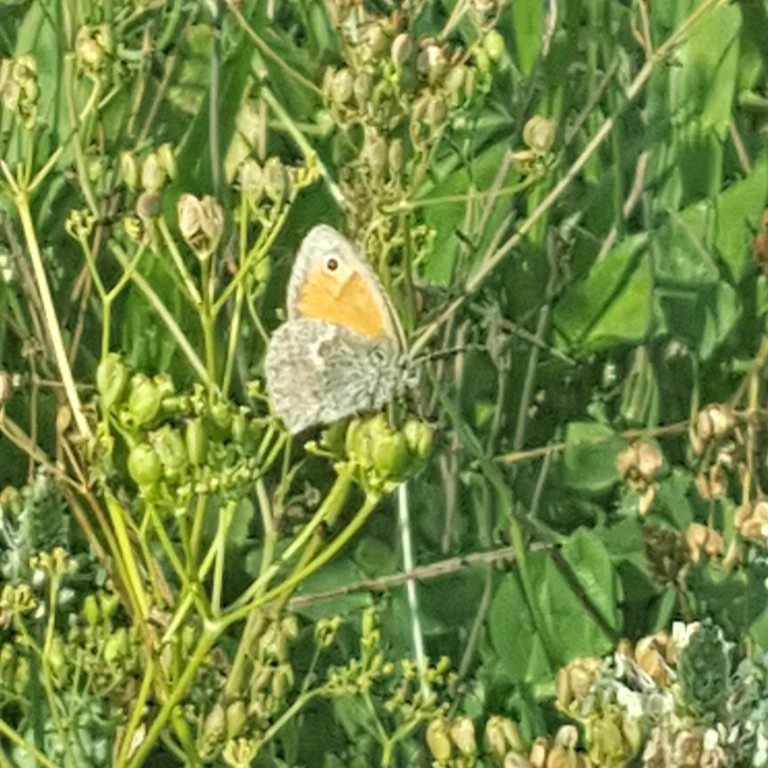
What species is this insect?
Coenonympha pamphilus
